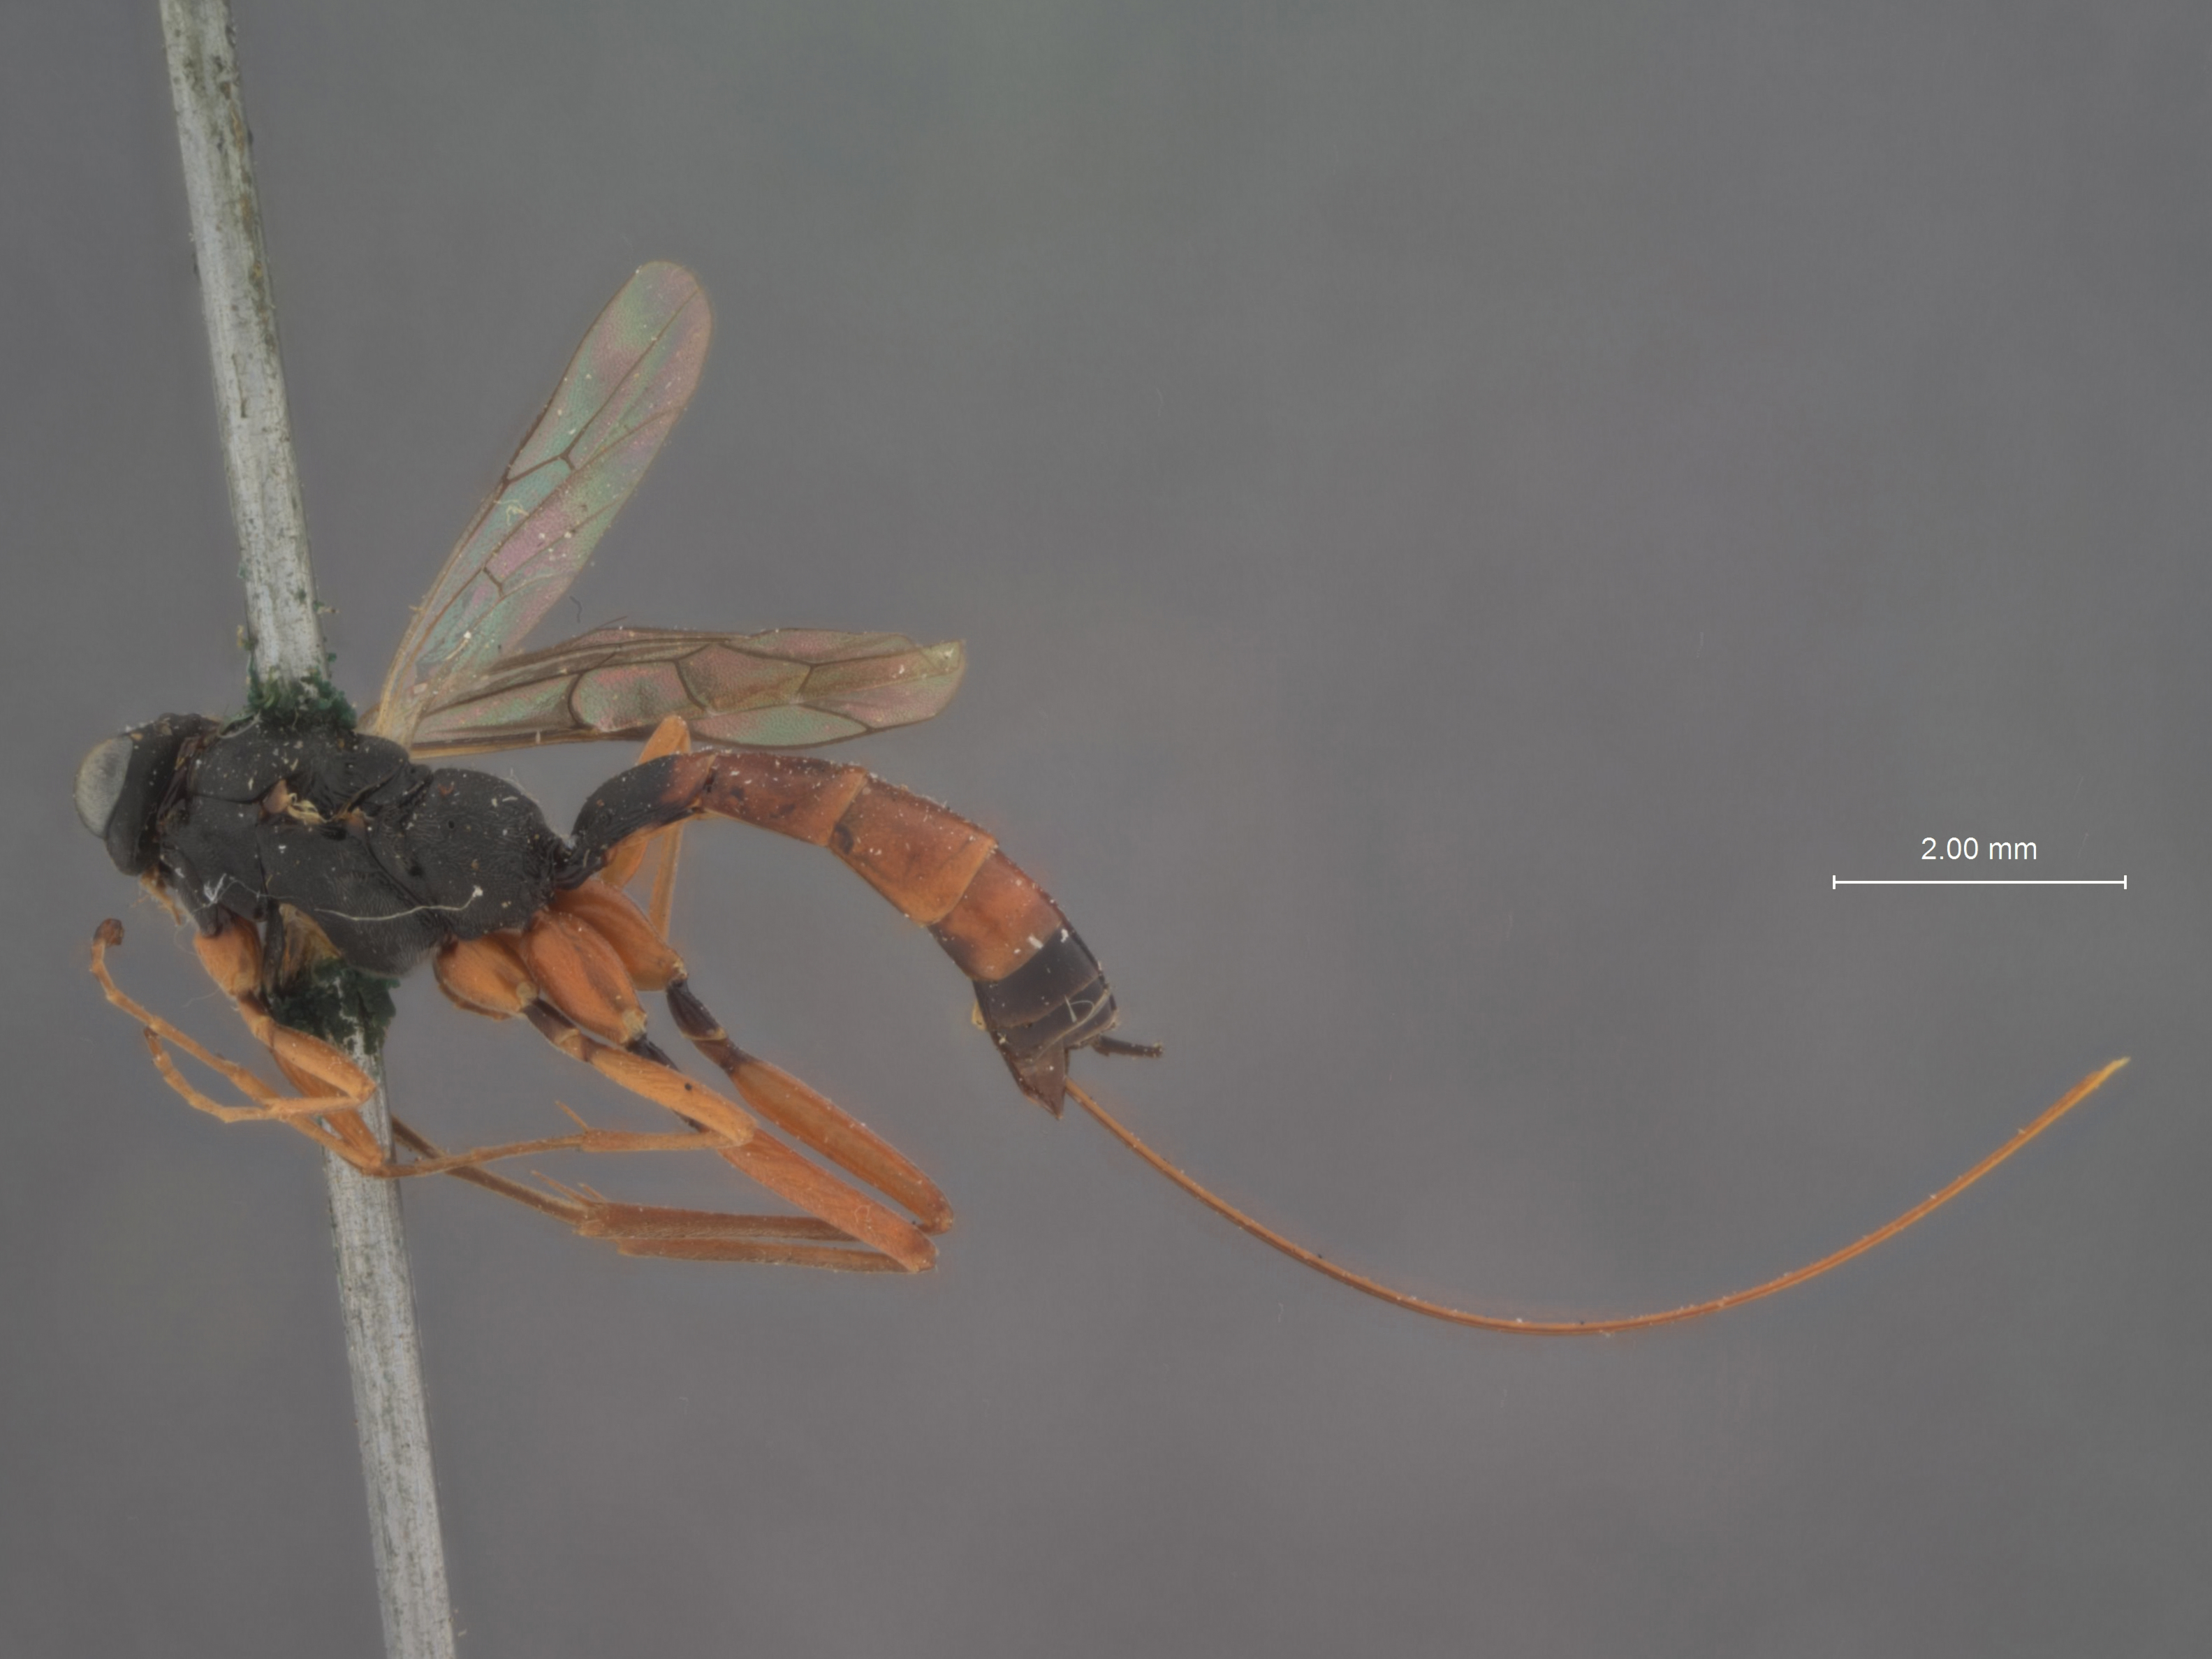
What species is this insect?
Pimplopterus alaskensis
